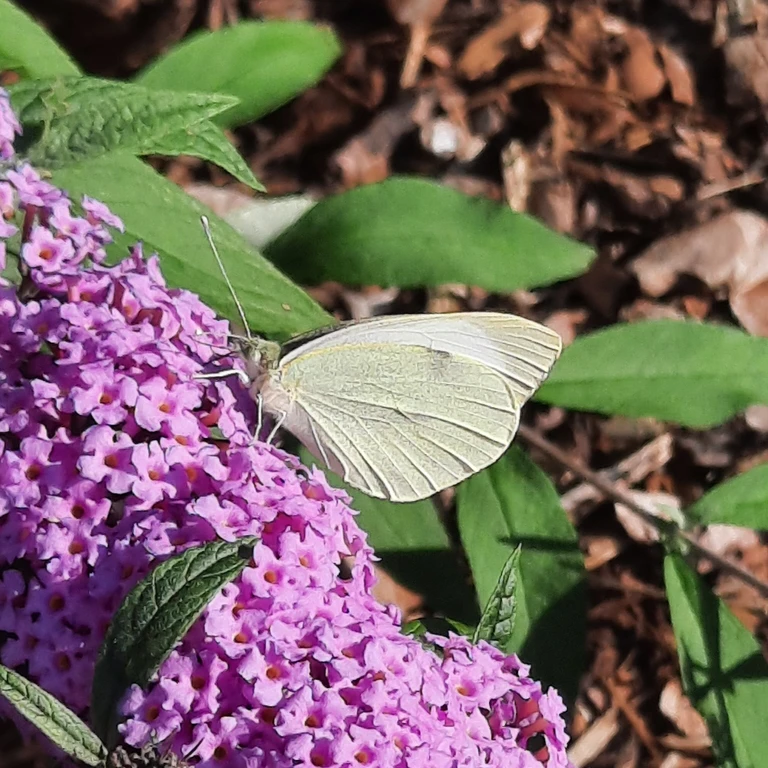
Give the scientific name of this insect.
Pieris brassicae
